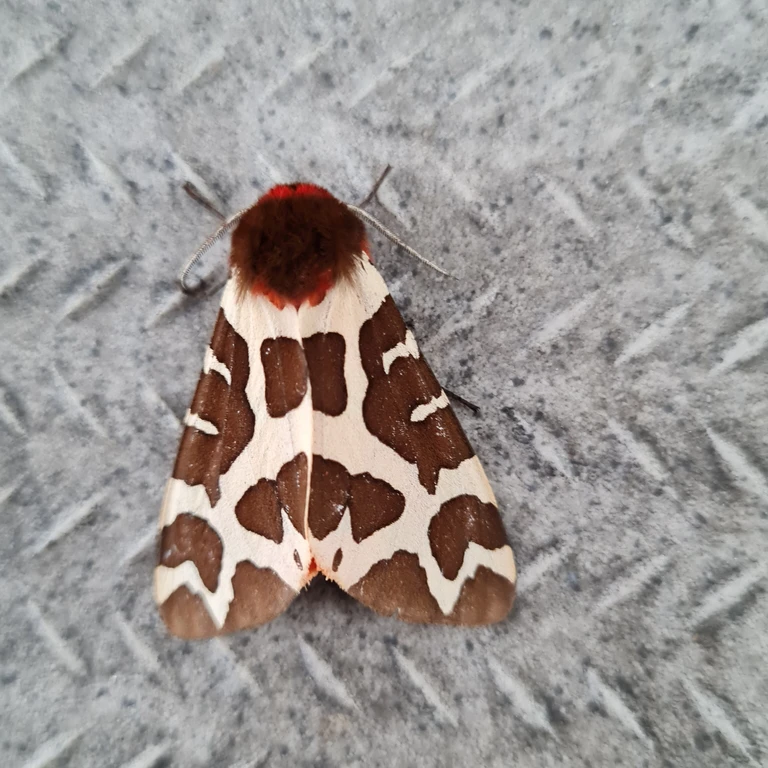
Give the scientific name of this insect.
Arctia caja
